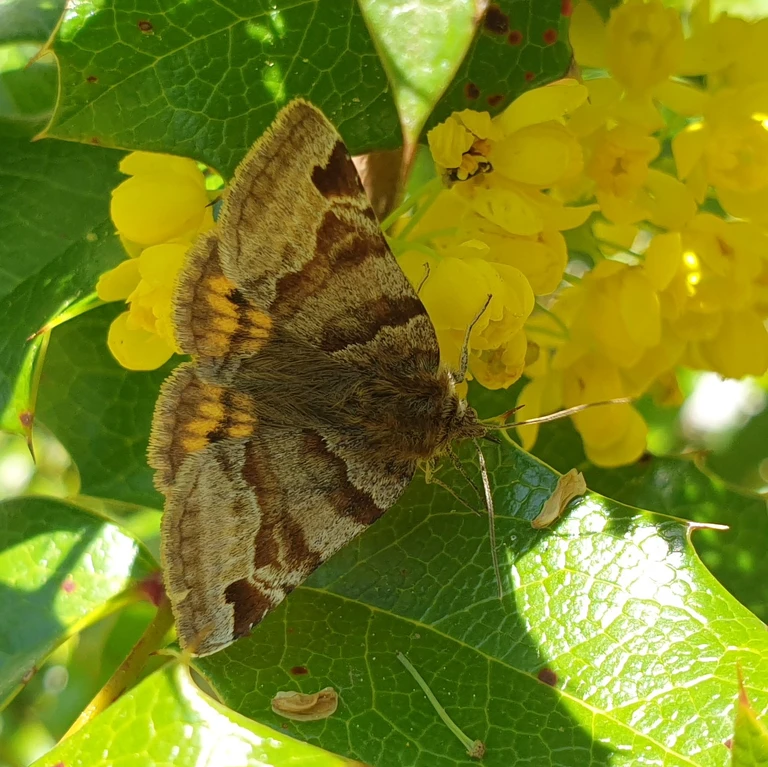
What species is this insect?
Euclidia glyphica
